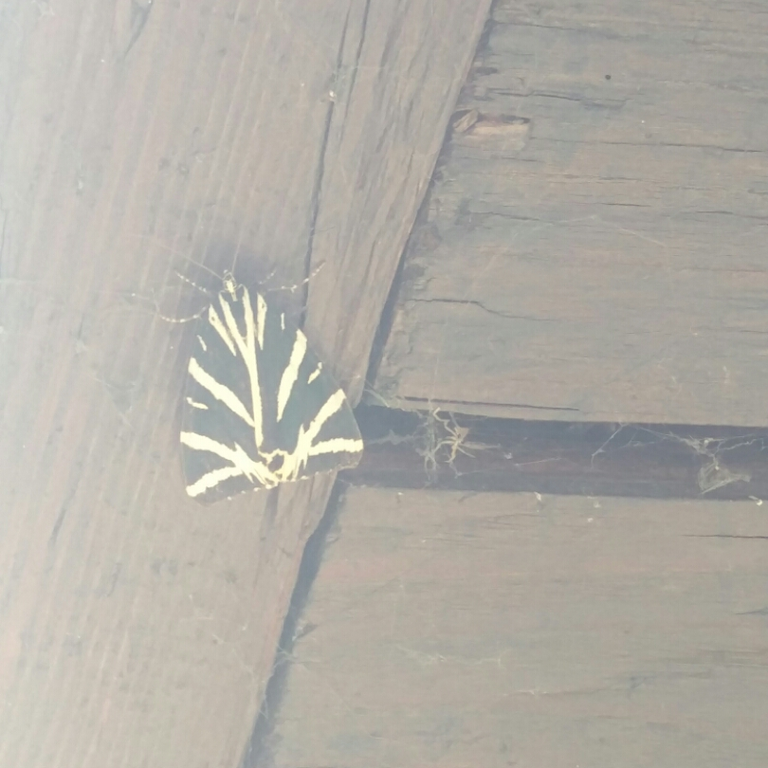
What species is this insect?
Euplagia quadripunctaria
